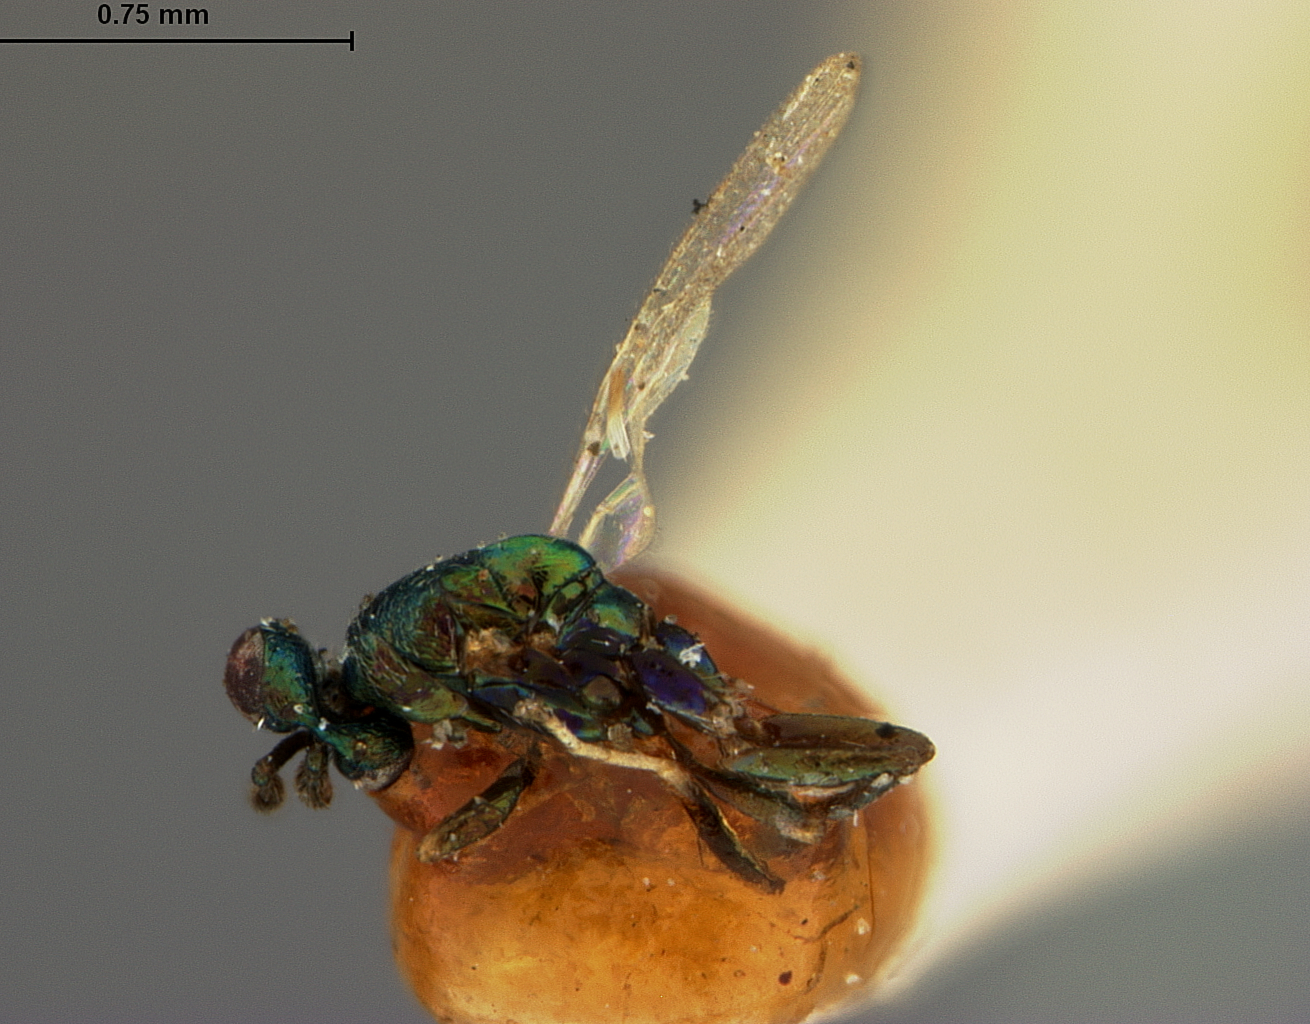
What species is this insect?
Torymus neuroterus
